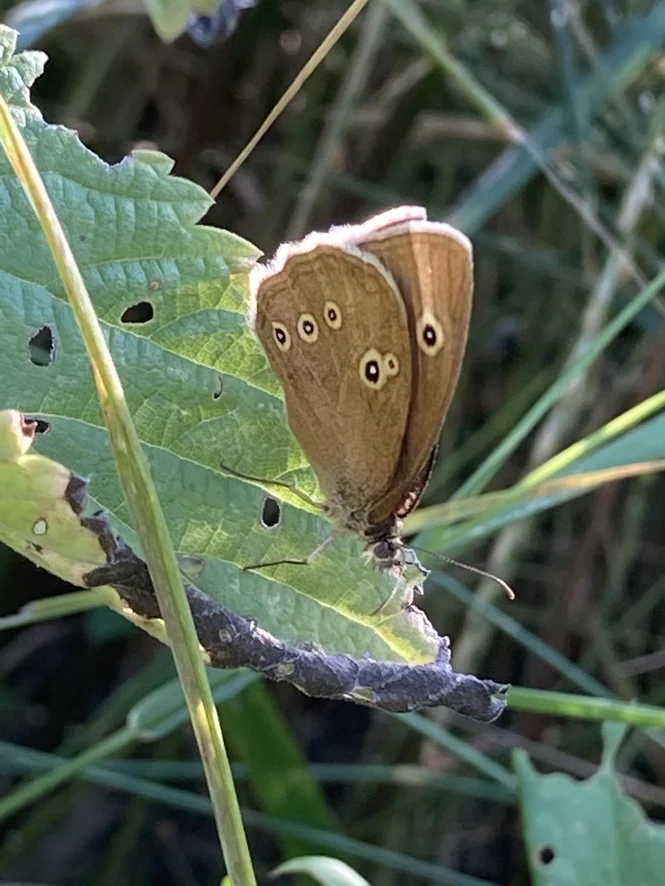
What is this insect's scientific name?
Aphantopus hyperantus
